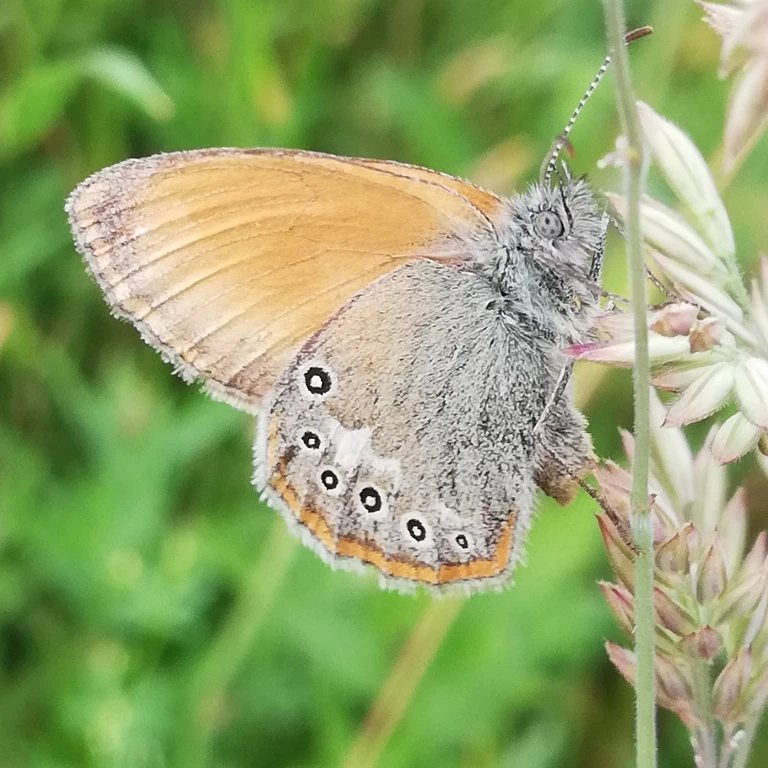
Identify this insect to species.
Coenonympha glycerion (also Coenonympha iphis)
